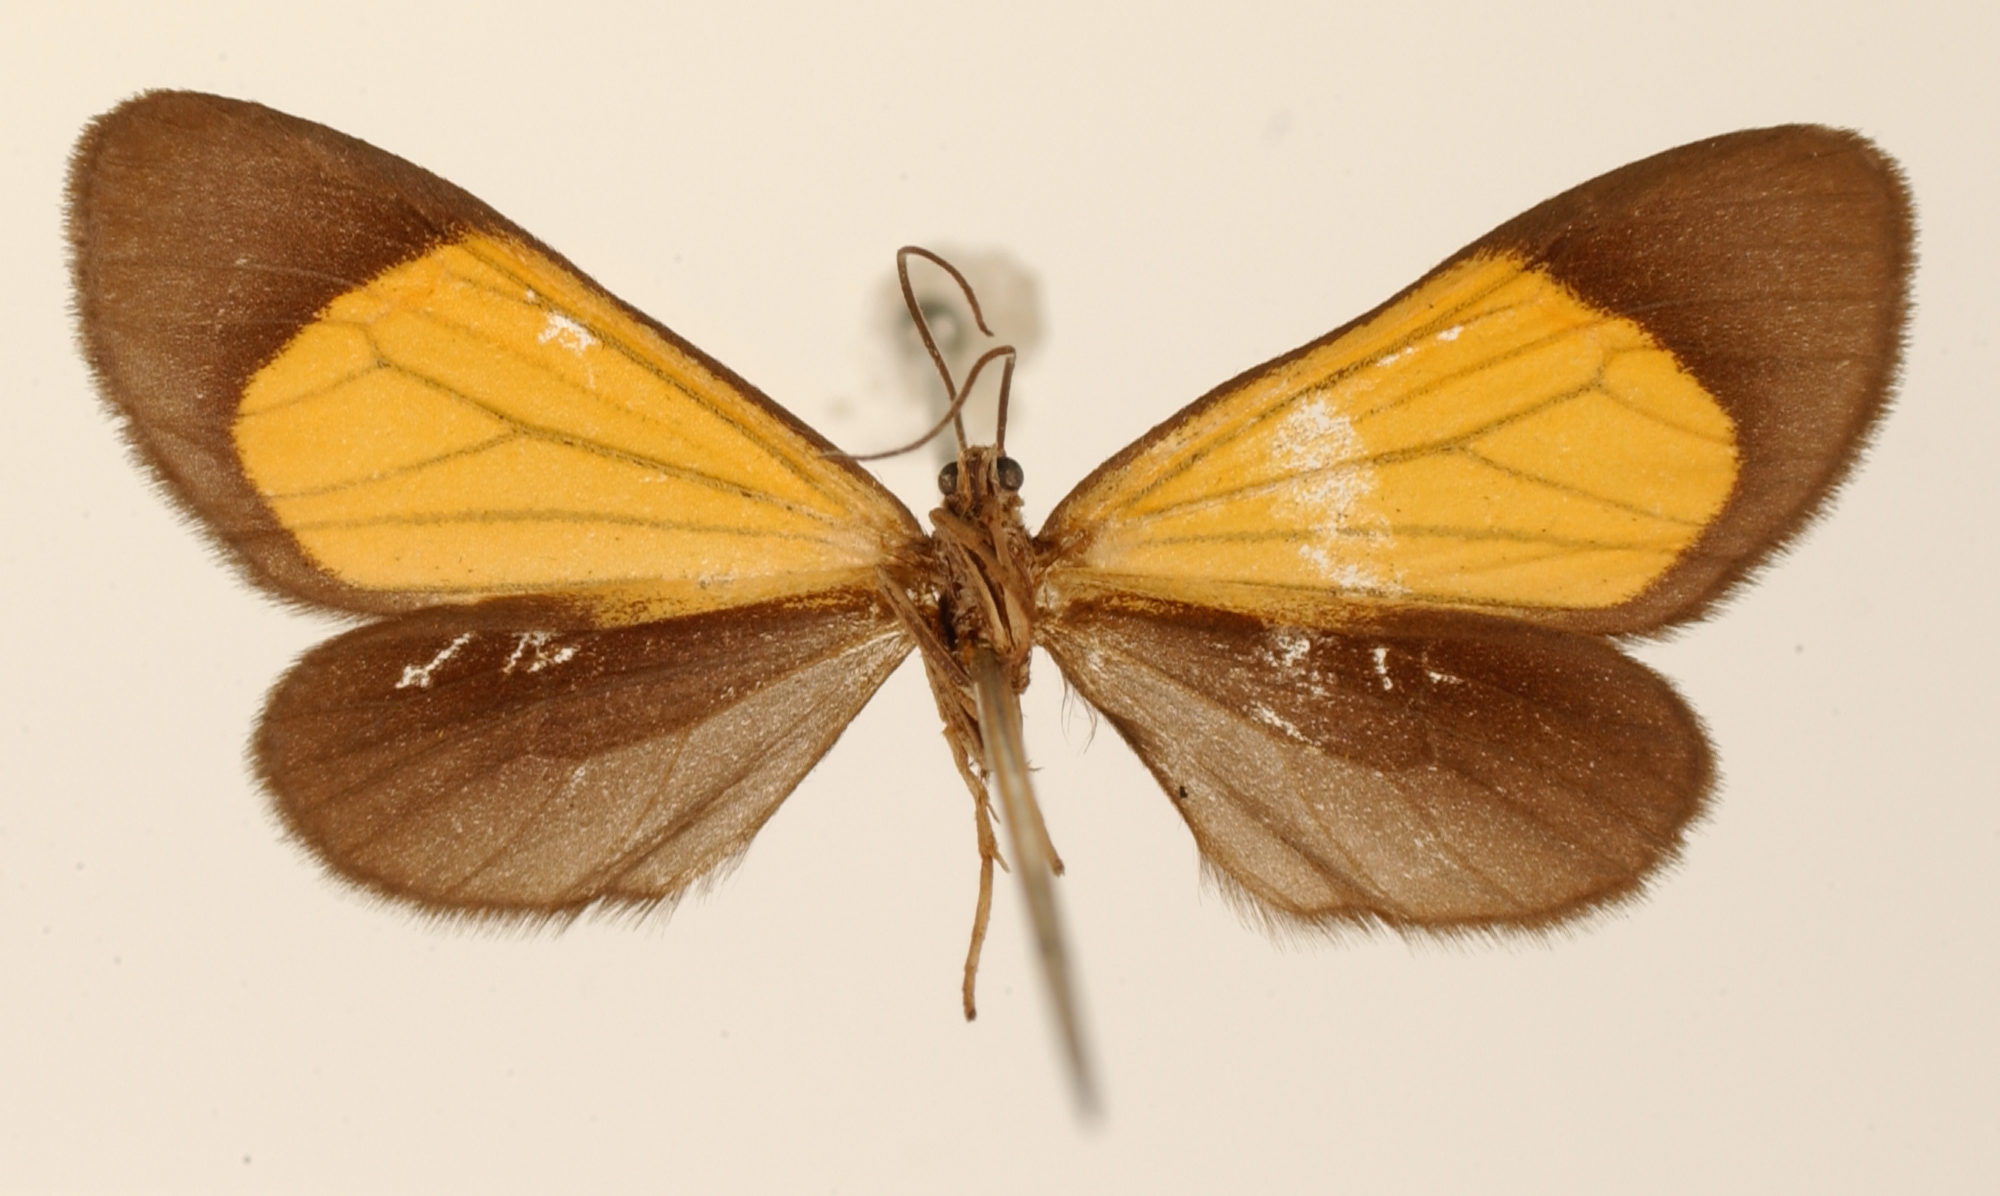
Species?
Mennis sceata
